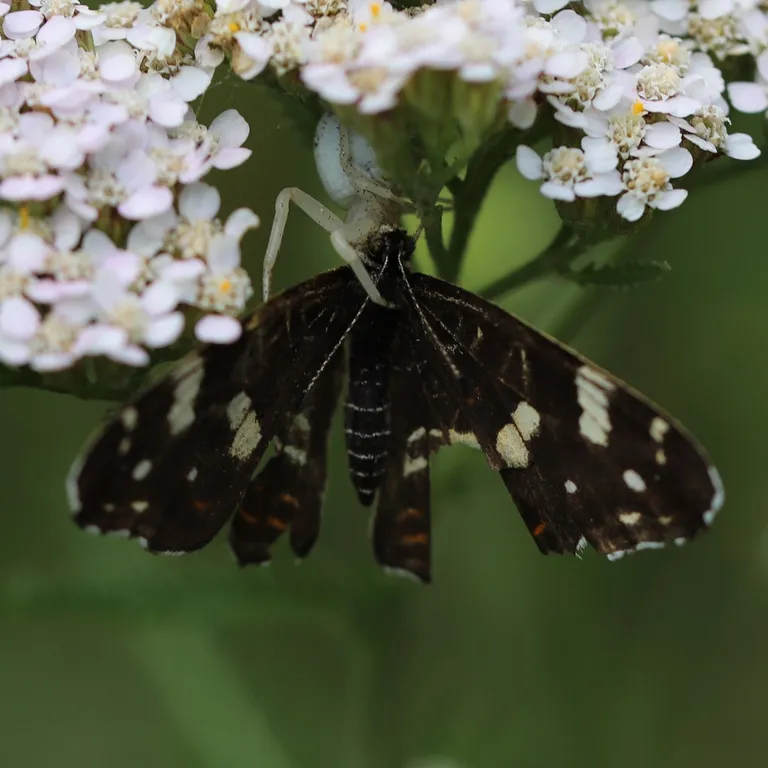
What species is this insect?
Araschnia levana
